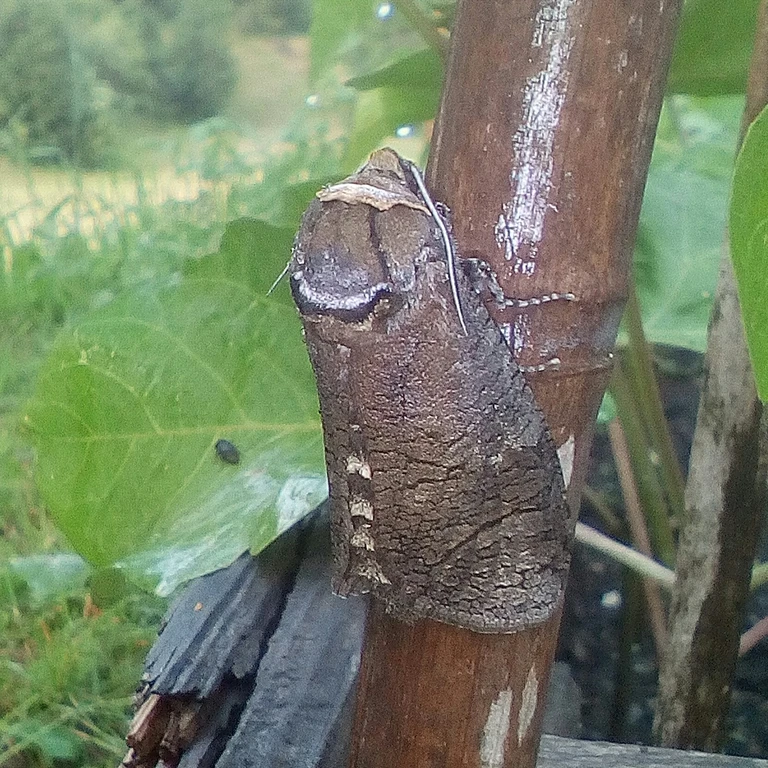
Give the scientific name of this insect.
Cossus cossus
